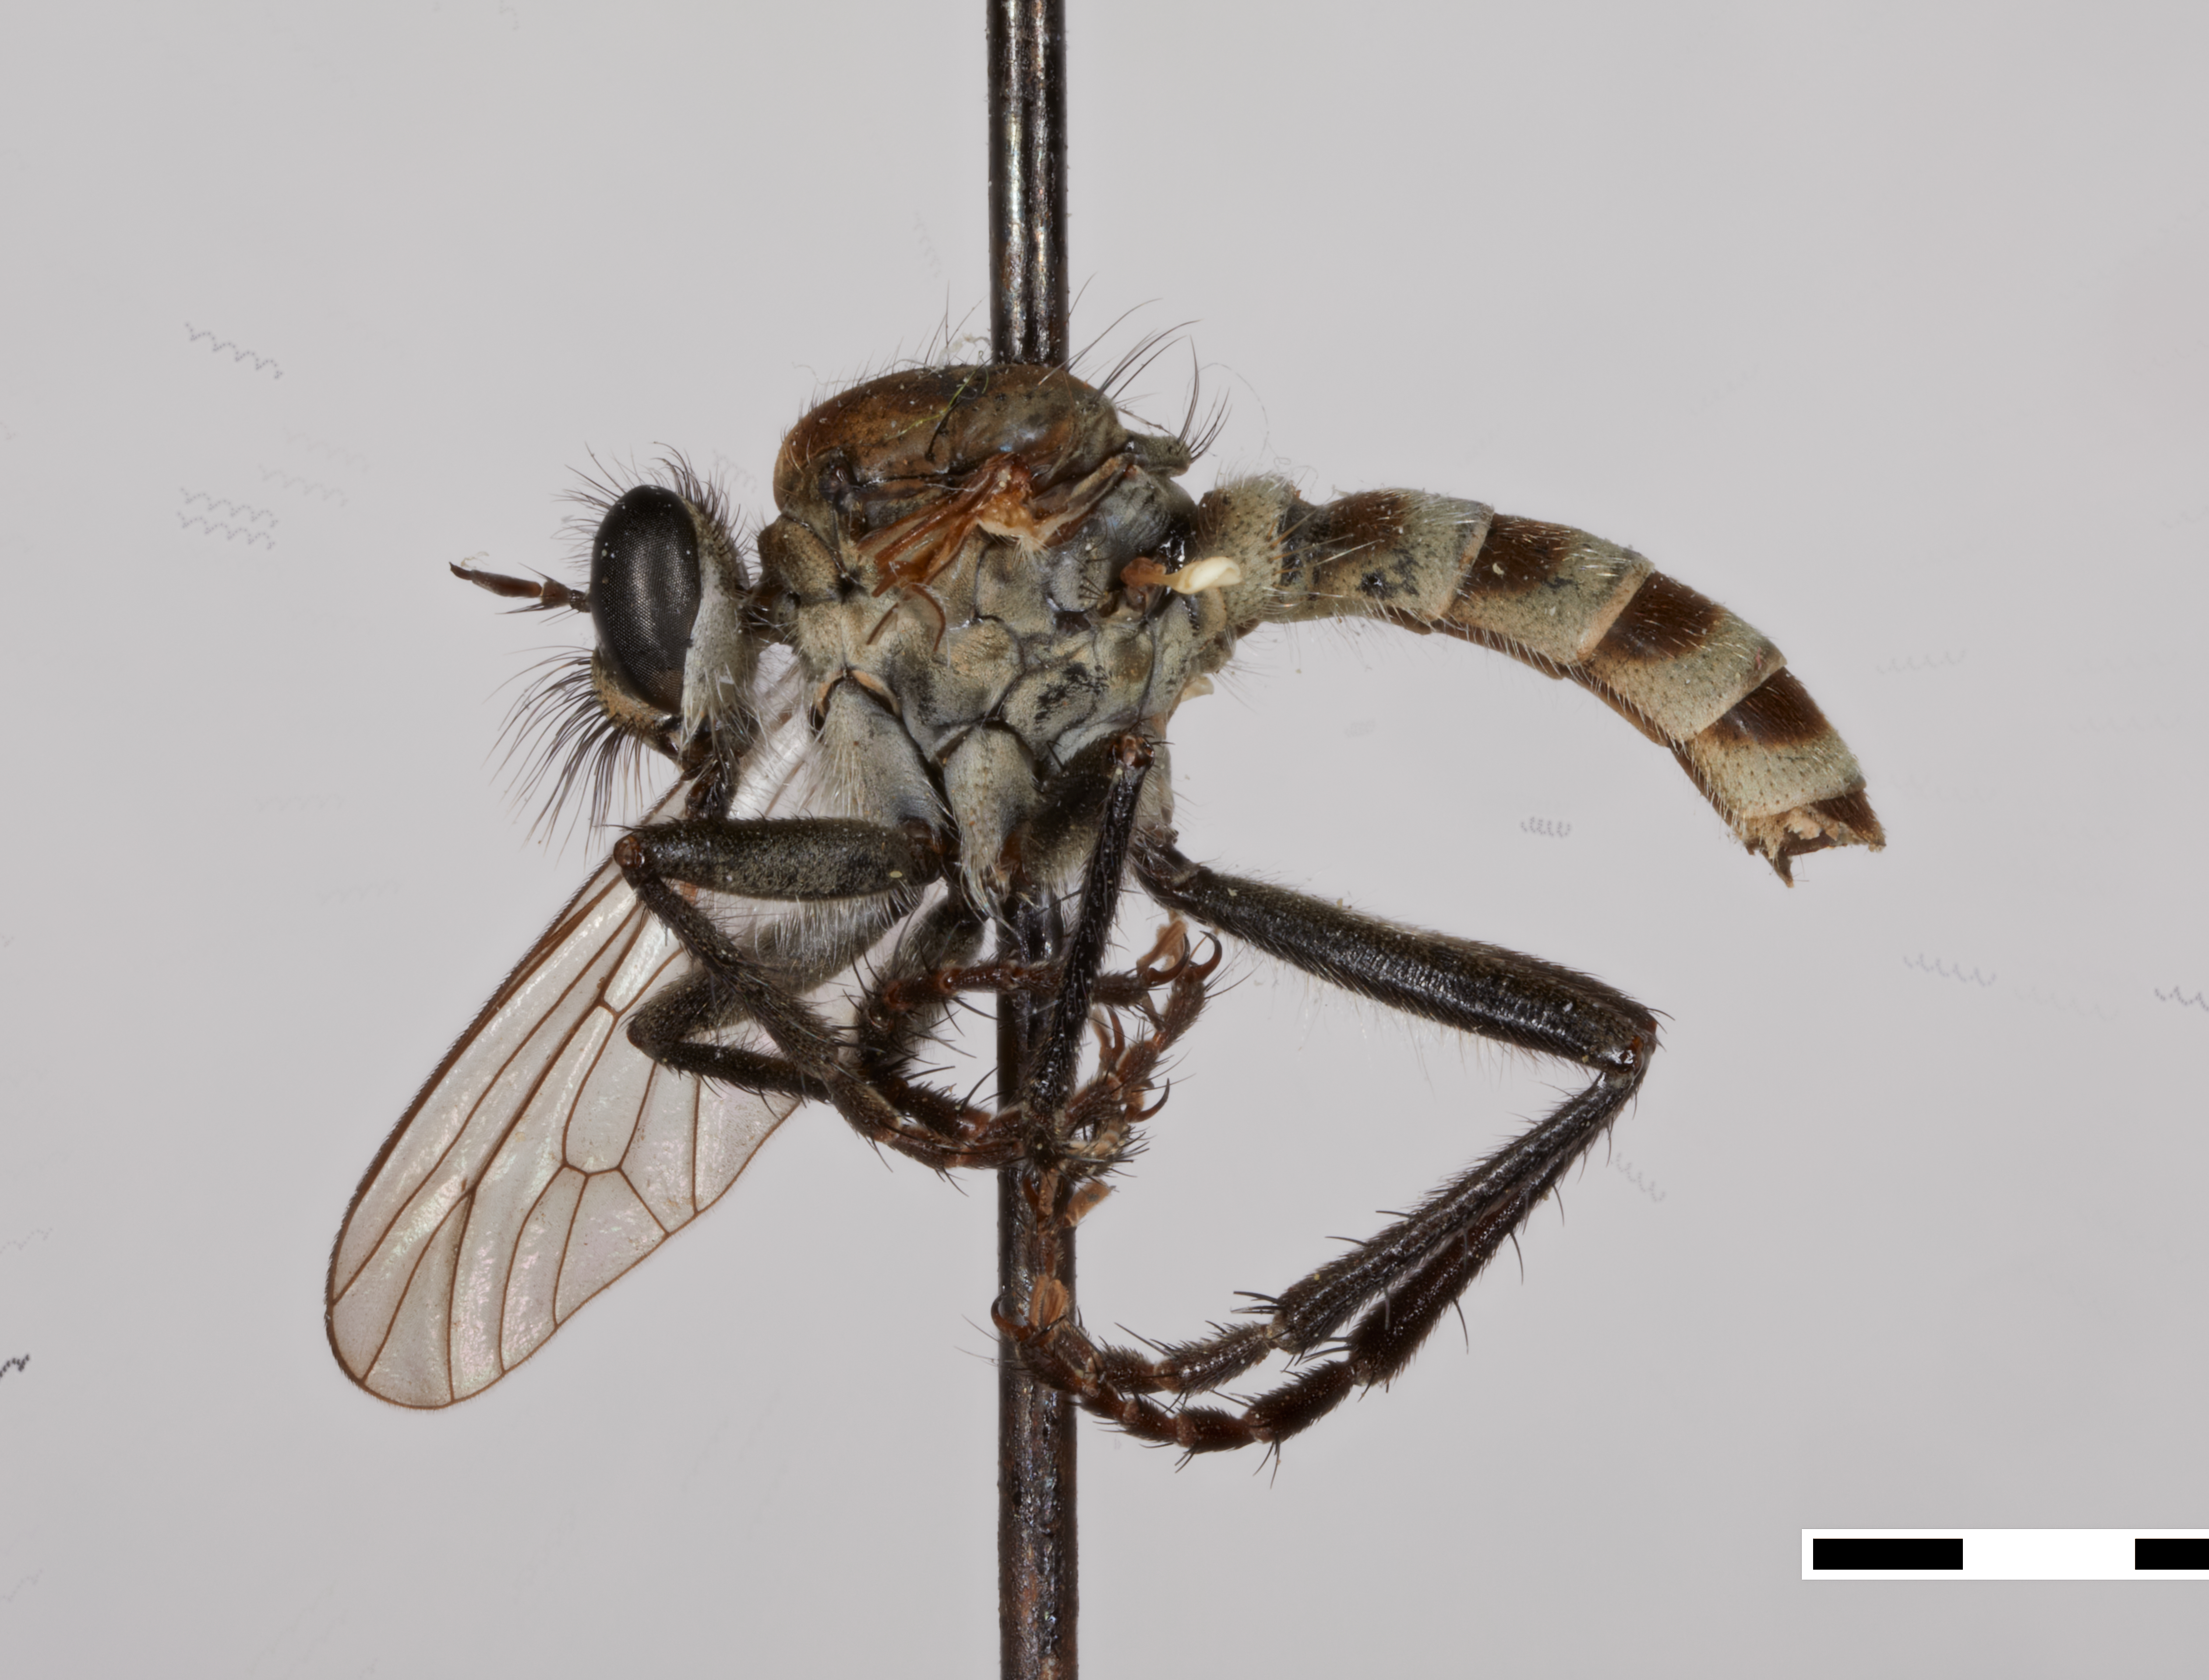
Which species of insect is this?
Lasiopogon chrysotus
